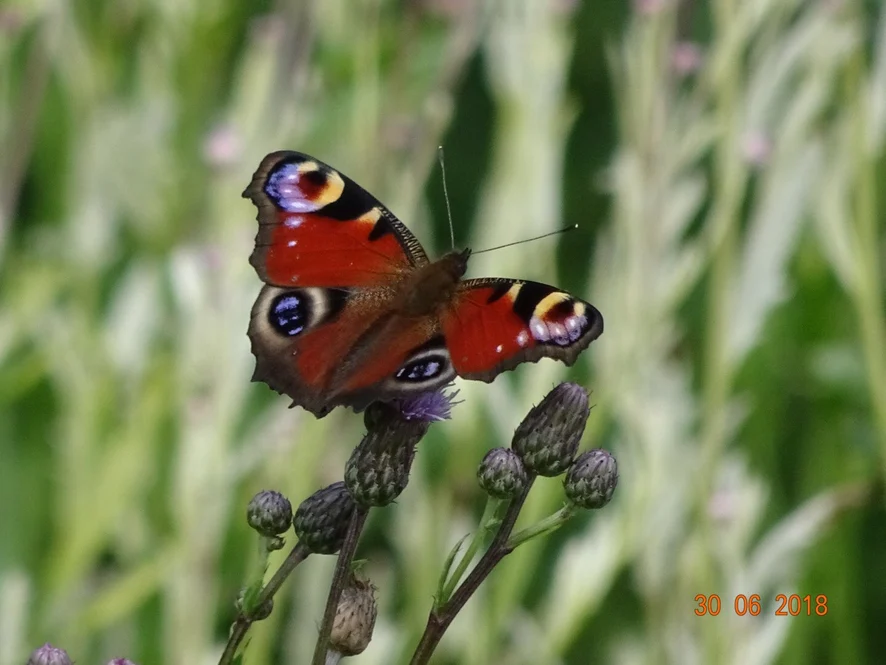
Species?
Aglais io
